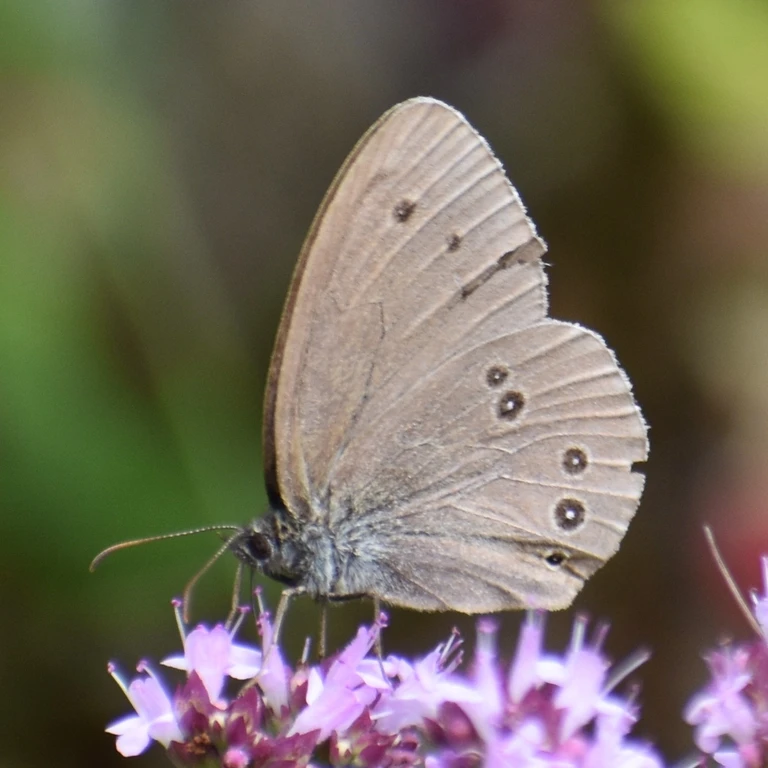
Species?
Aphantopus hyperantus
